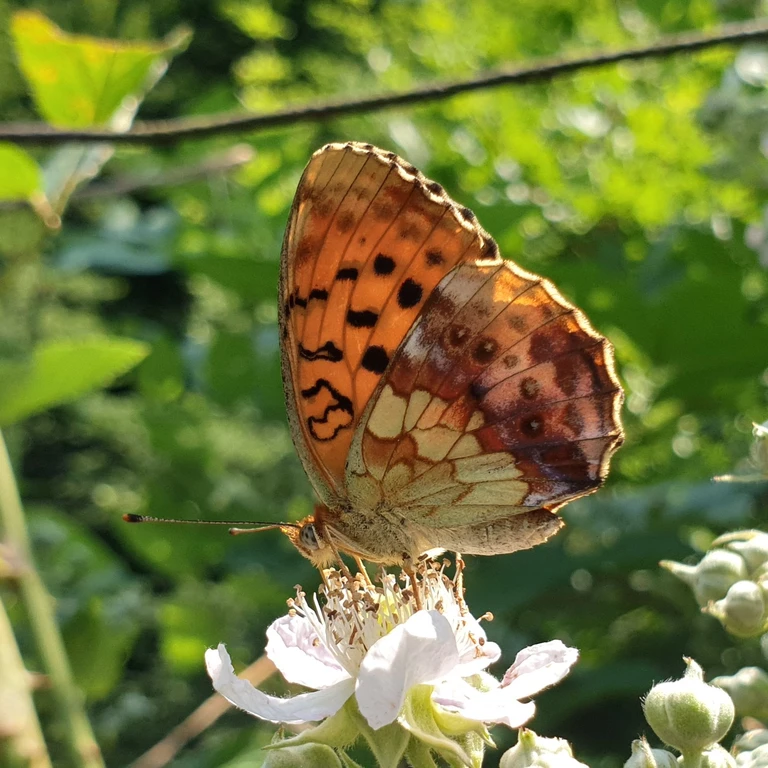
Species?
Brenthis daphne
